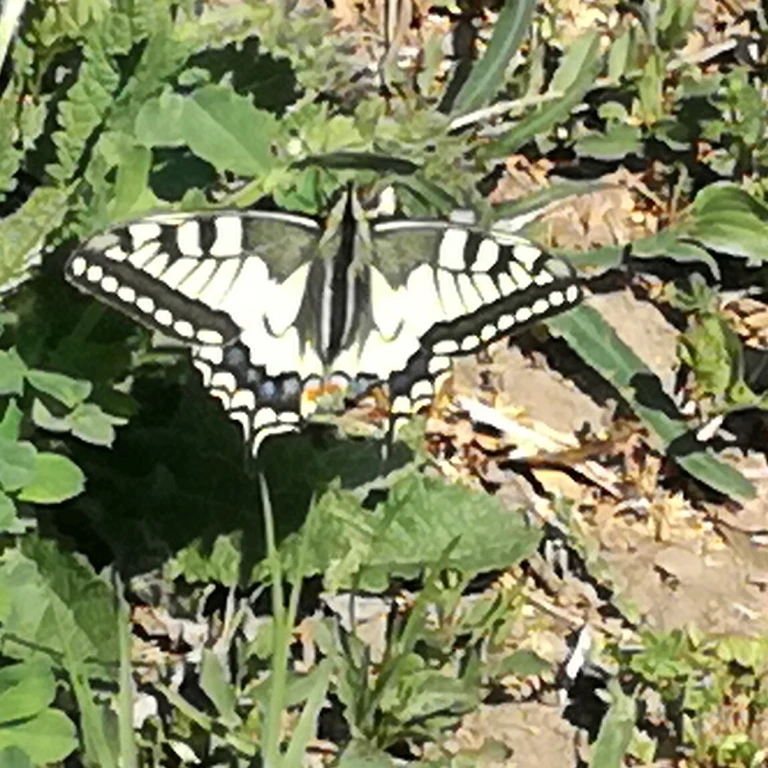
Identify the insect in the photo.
Papilio machaon
